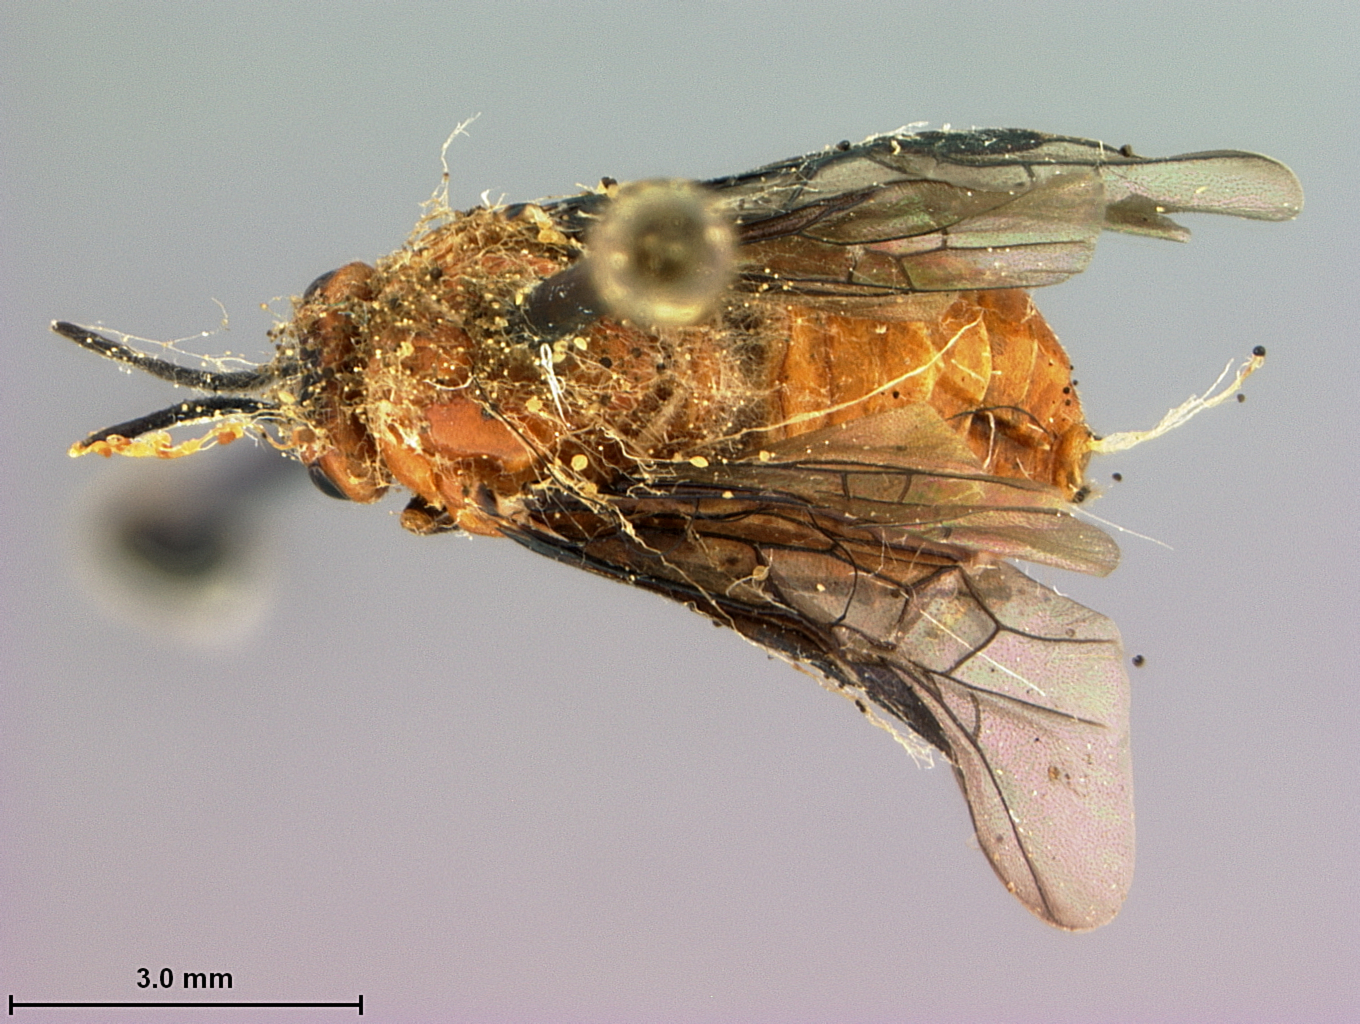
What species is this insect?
Sphacophilus tenuous
